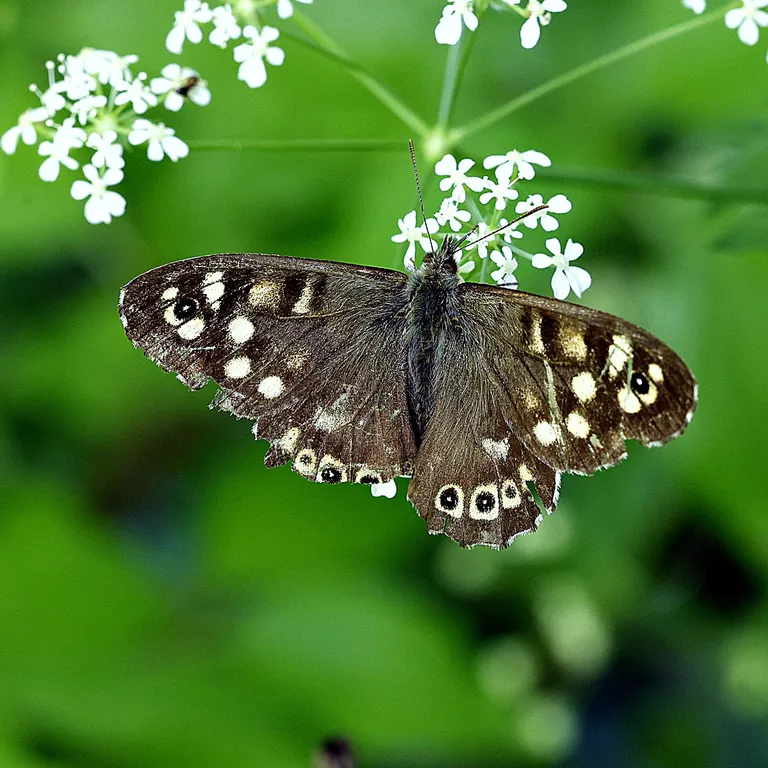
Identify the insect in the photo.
Pararge aegeria
